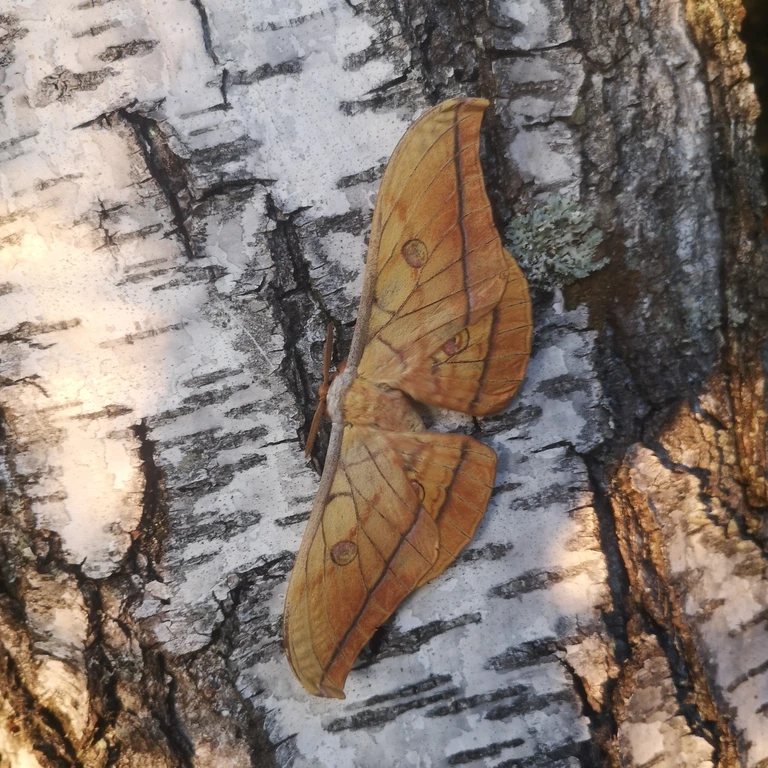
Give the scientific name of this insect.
Antheraea yamamai
